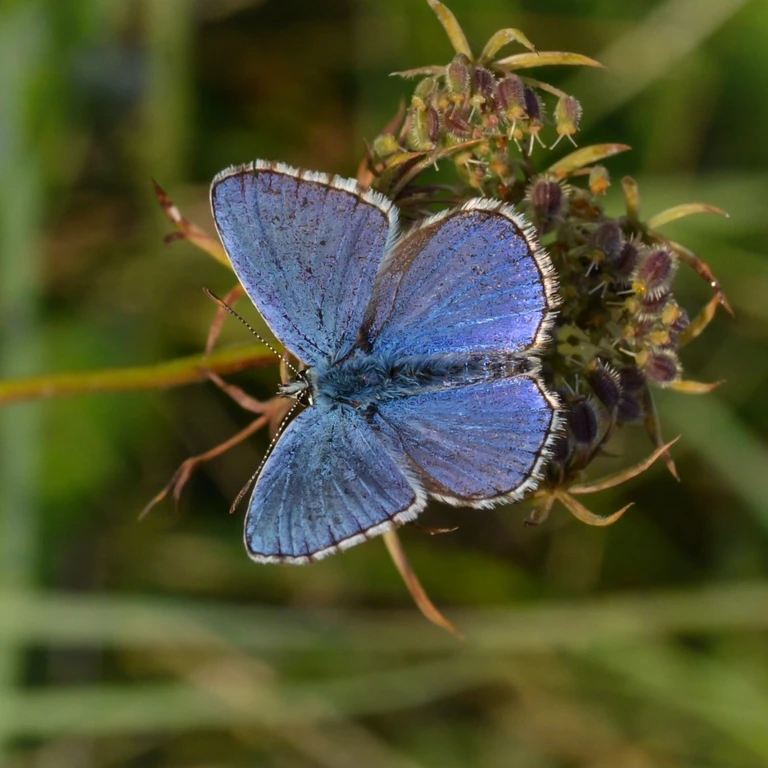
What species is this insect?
Lysandra bellargus
